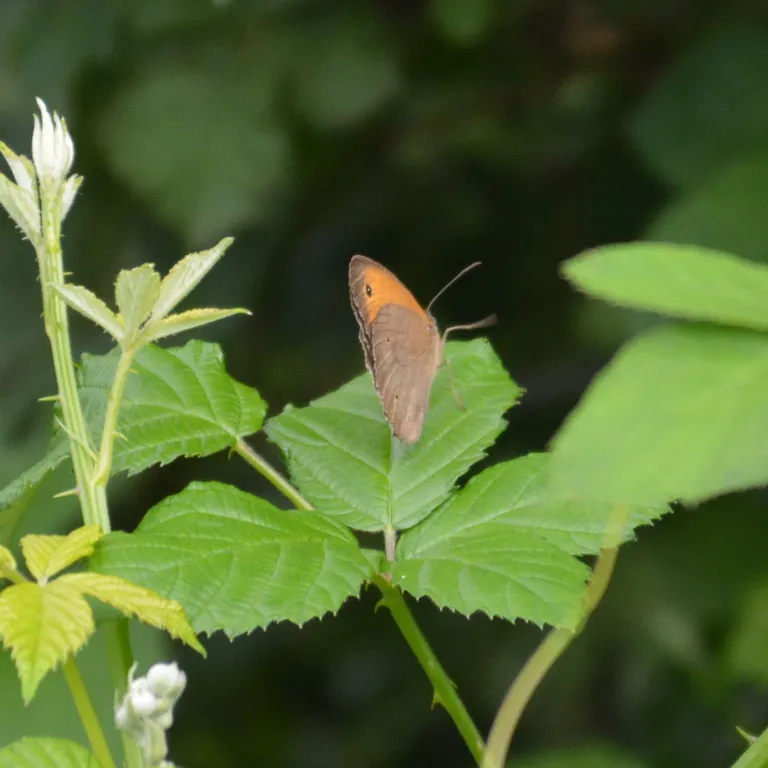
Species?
Maniola jurtina
